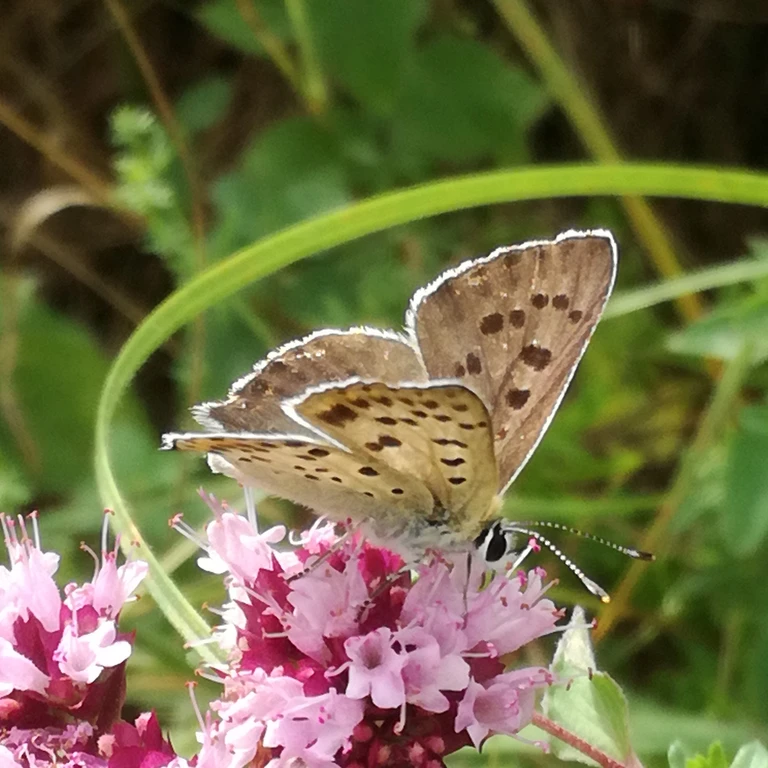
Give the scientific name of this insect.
Lycaena tityrus (also Loweia tityrus)
